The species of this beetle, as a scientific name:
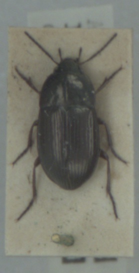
Amara lunicollis
